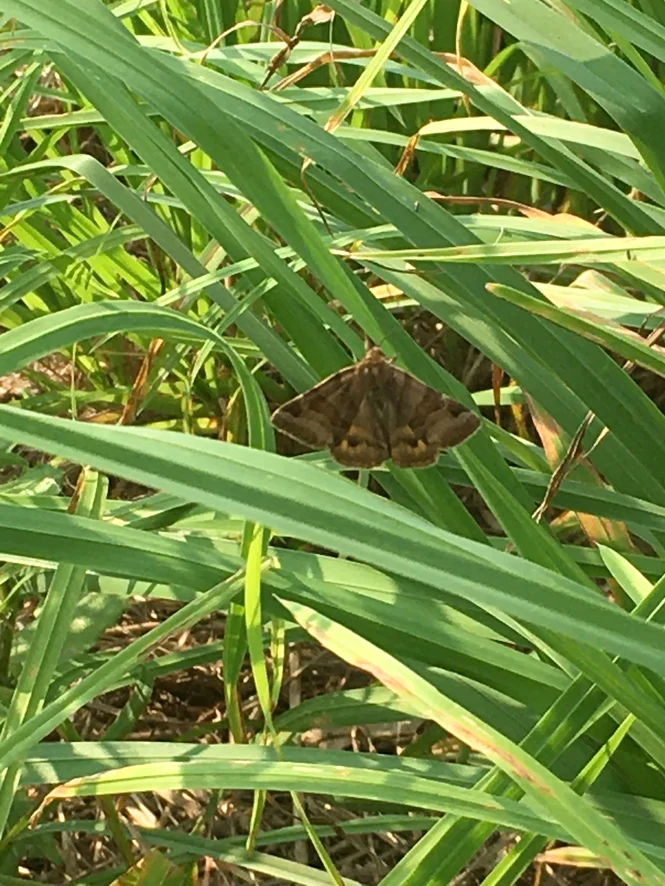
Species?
Euclidia glyphica
